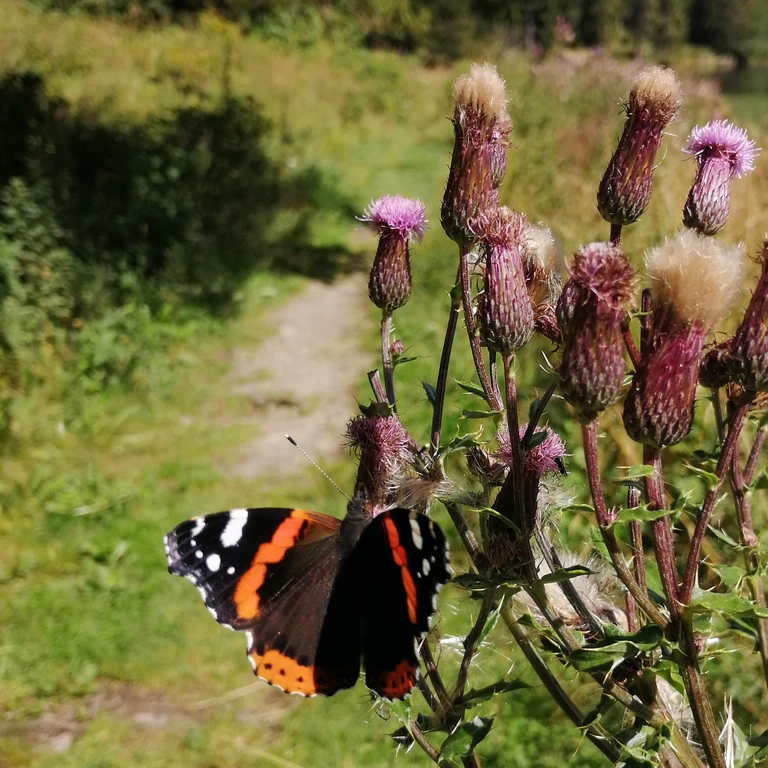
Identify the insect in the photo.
Vanessa atalanta
